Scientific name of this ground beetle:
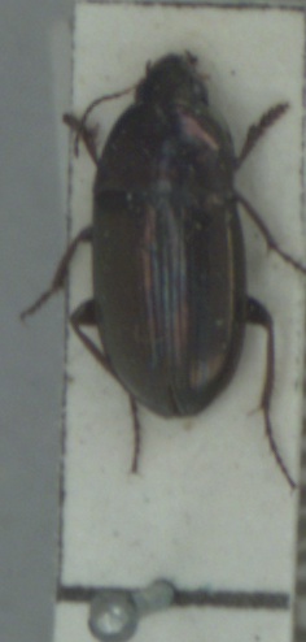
Amara aenea
